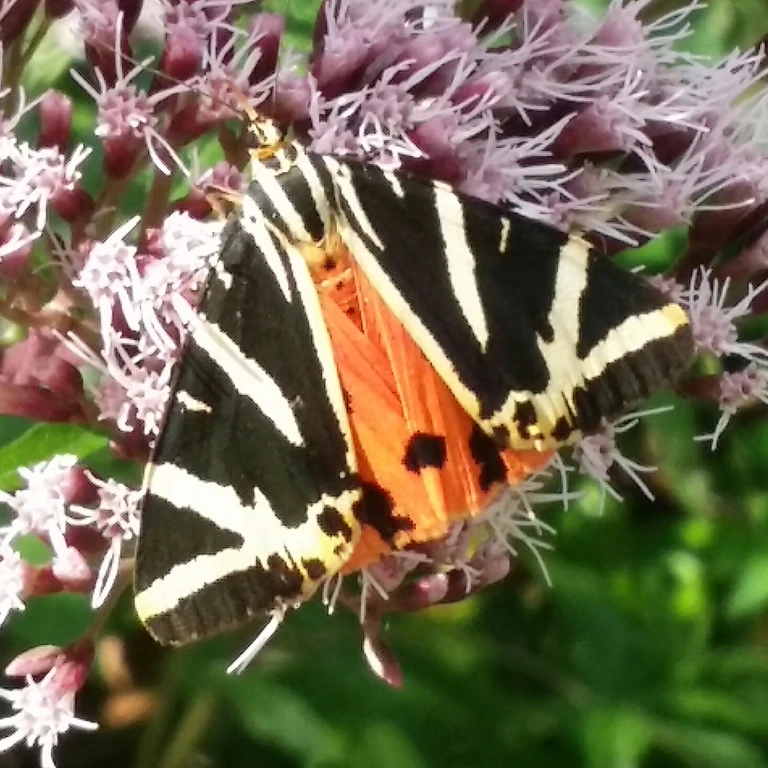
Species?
Euplagia quadripunctaria
